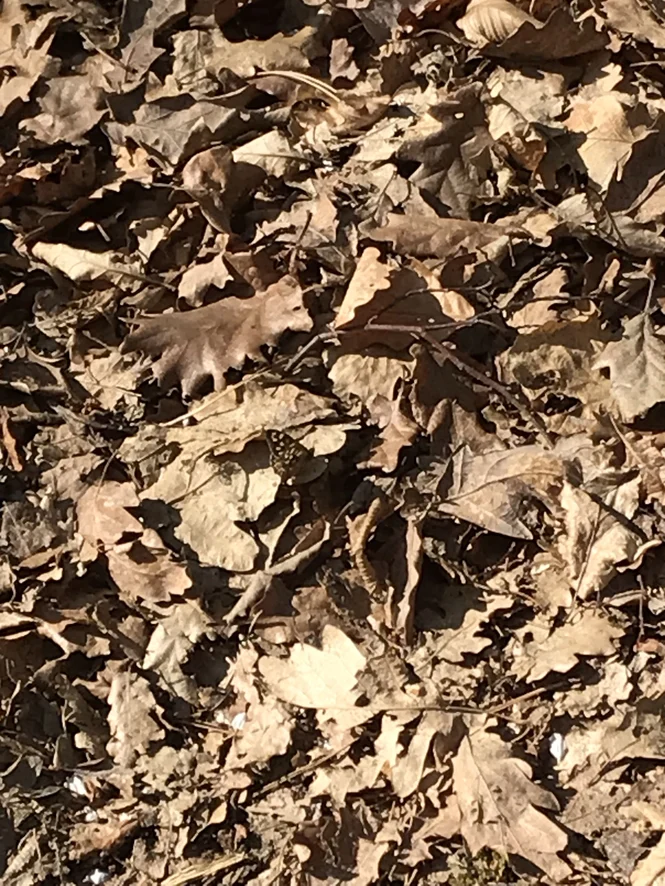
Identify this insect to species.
Pararge aegeria
